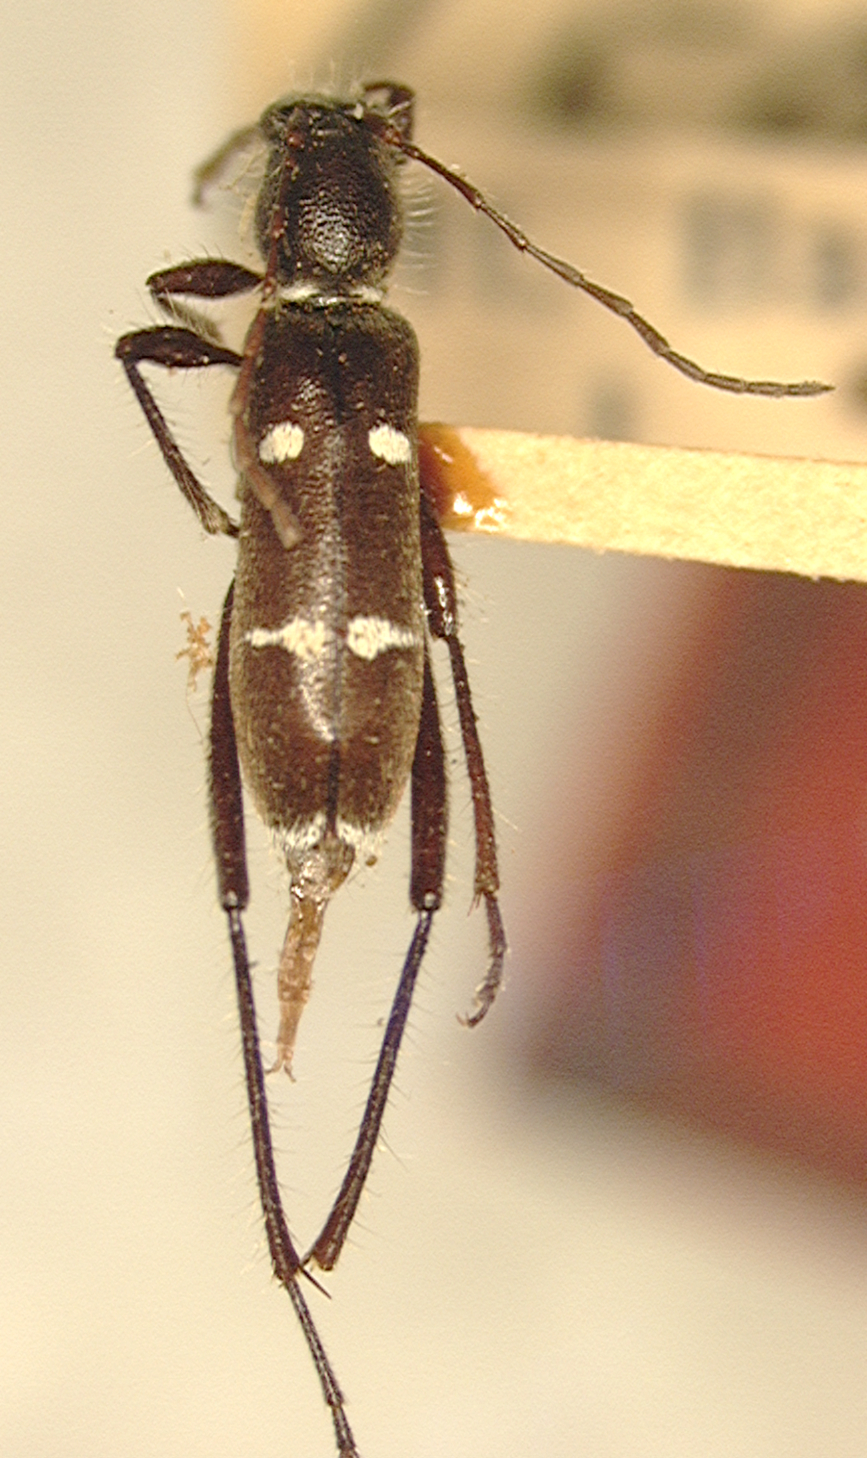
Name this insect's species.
Demonax biguttatus
